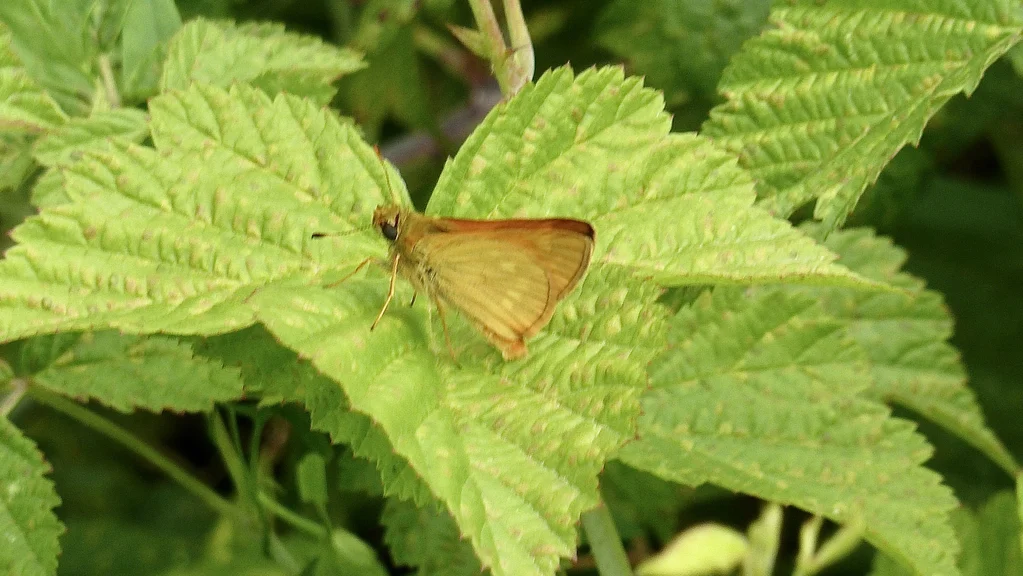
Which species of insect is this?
Ochlodes sylvanus (also Ochlodes venata)
